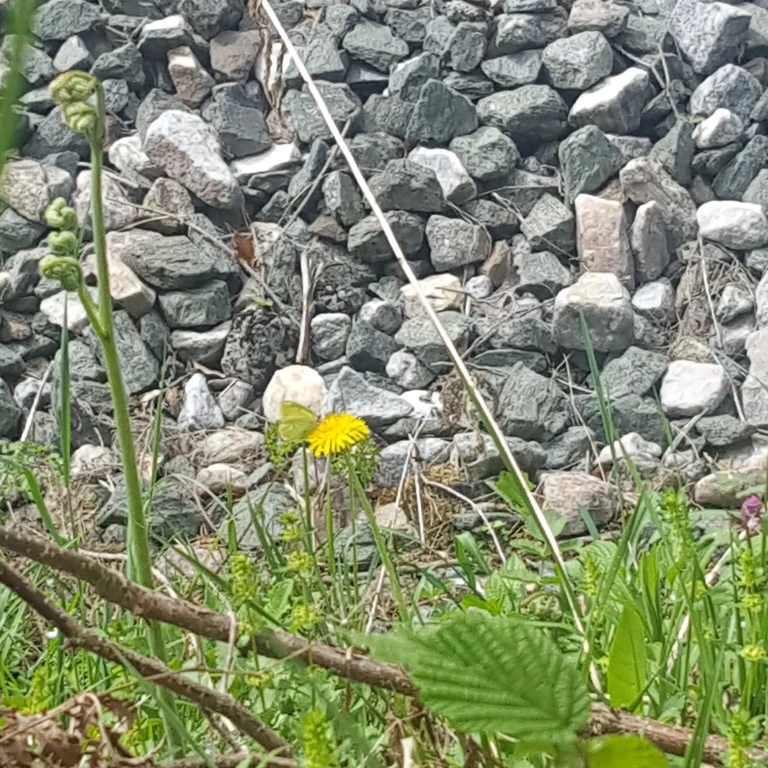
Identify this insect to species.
Gonepteryx rhamni
